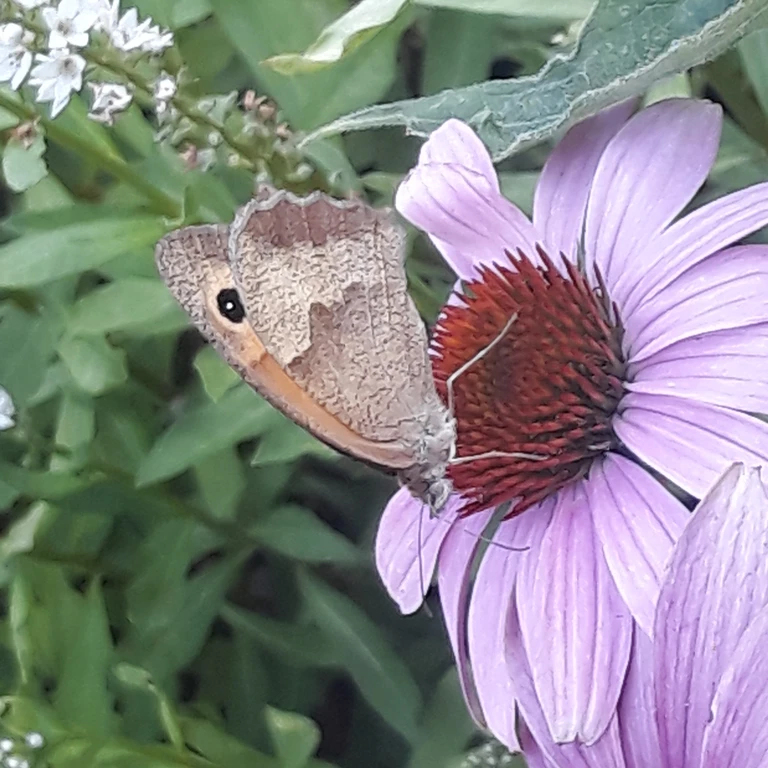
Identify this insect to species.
Maniola jurtina
